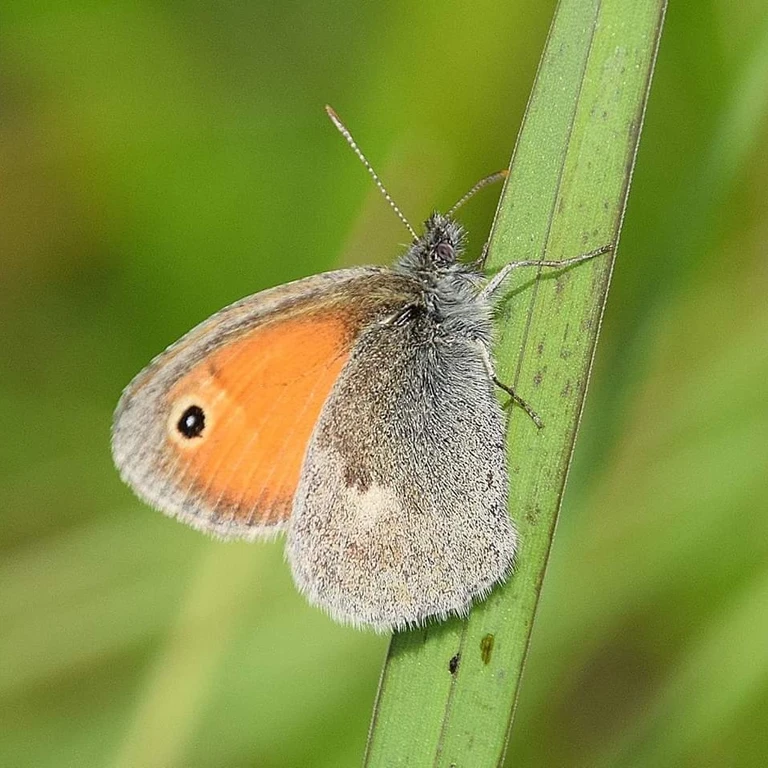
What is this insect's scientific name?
Coenonympha pamphilus
